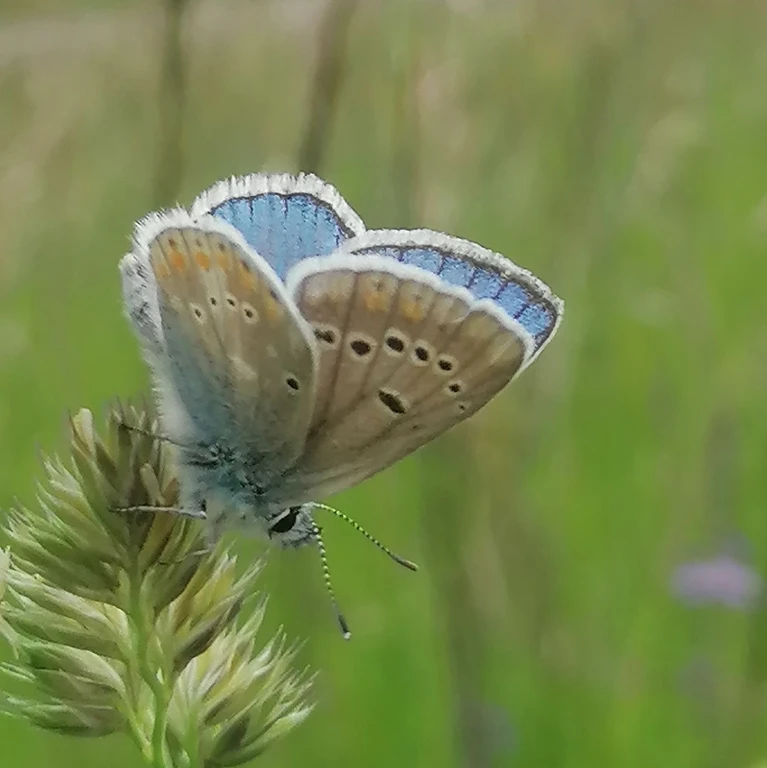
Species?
Polyommatus dorylas
